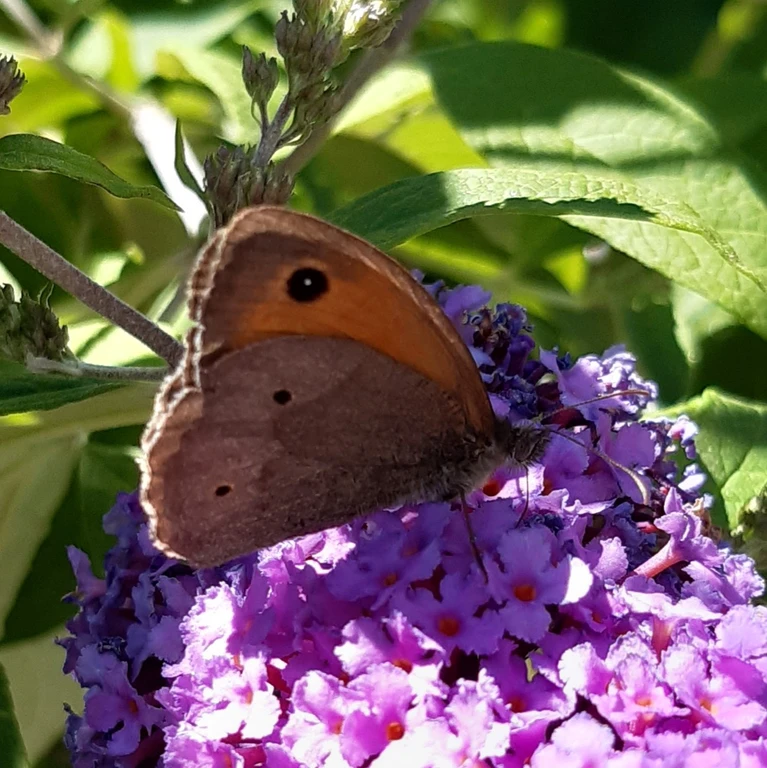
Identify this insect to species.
Maniola jurtina
